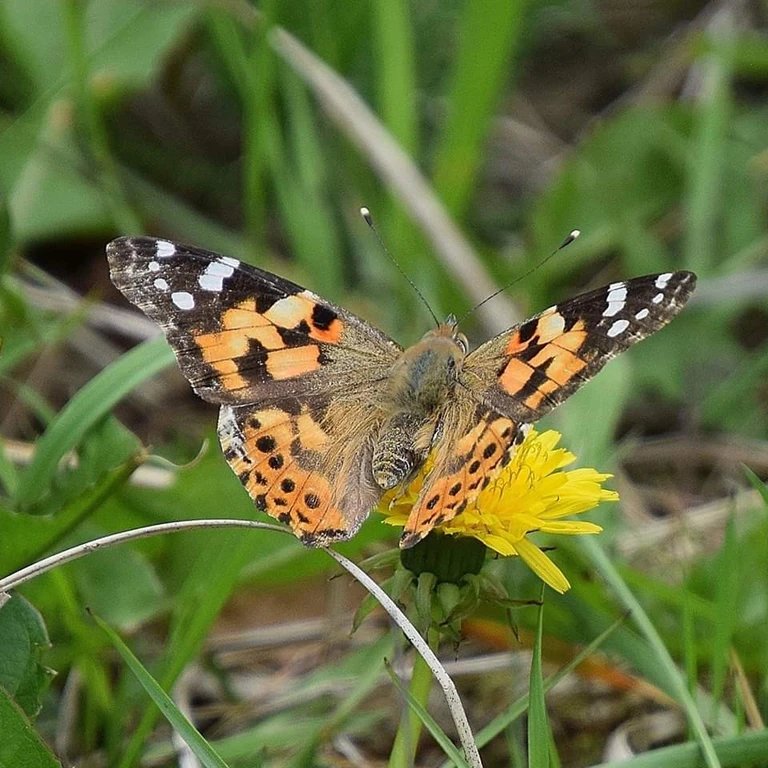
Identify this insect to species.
Vanessa cardui
